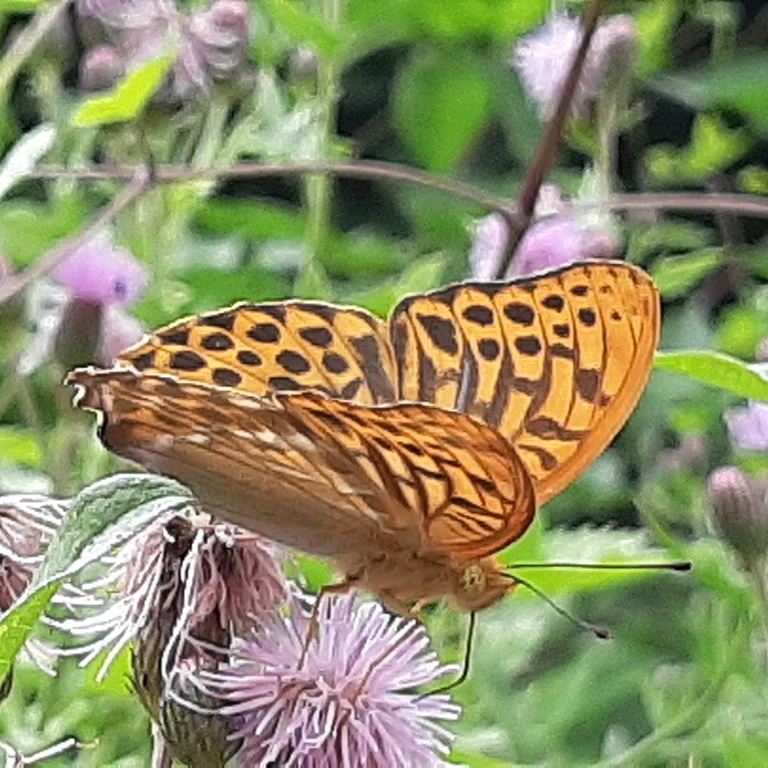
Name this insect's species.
Argynnis paphia
